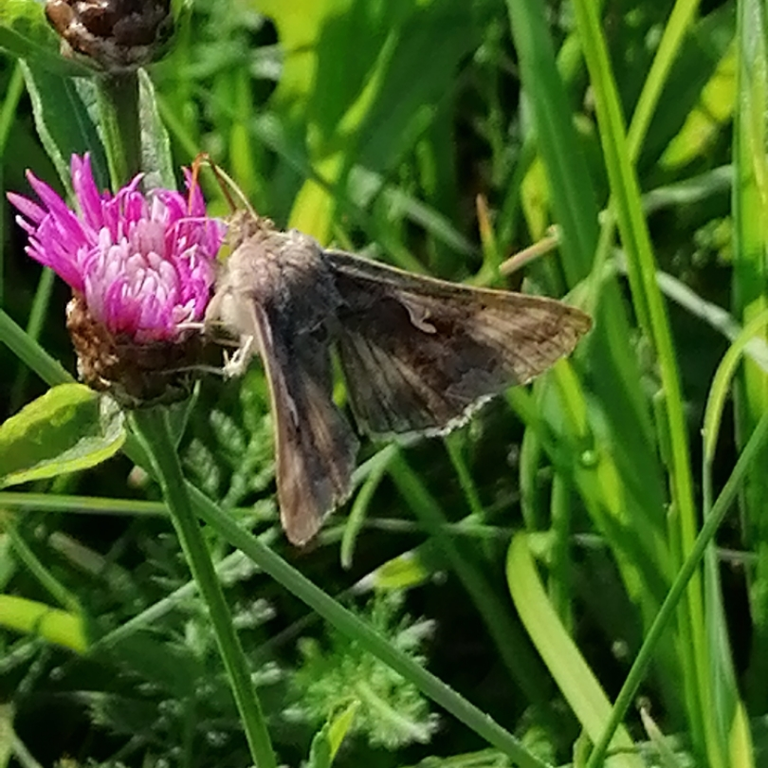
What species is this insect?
Autographa gamma
